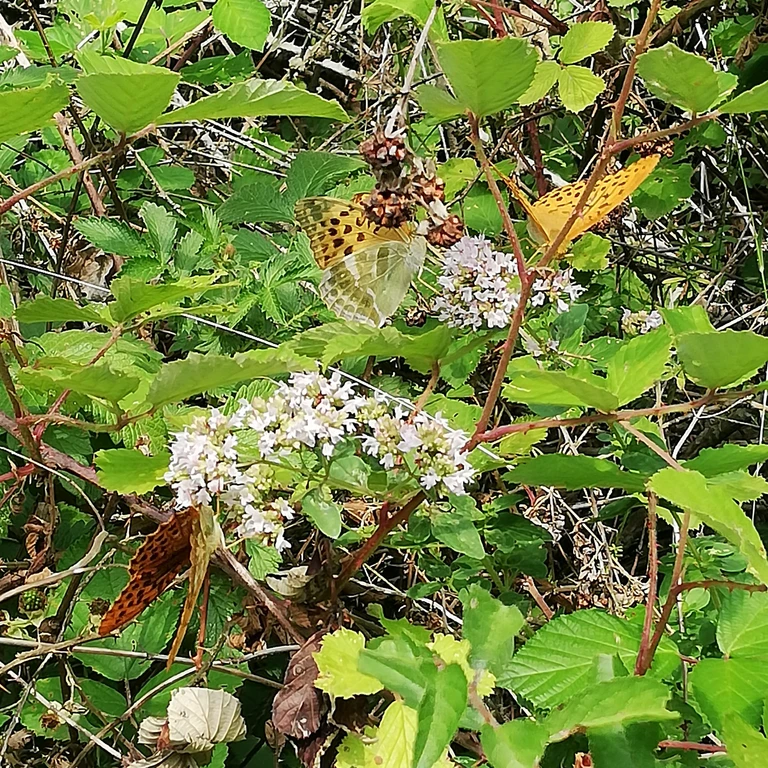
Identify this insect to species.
Argynnis paphia
